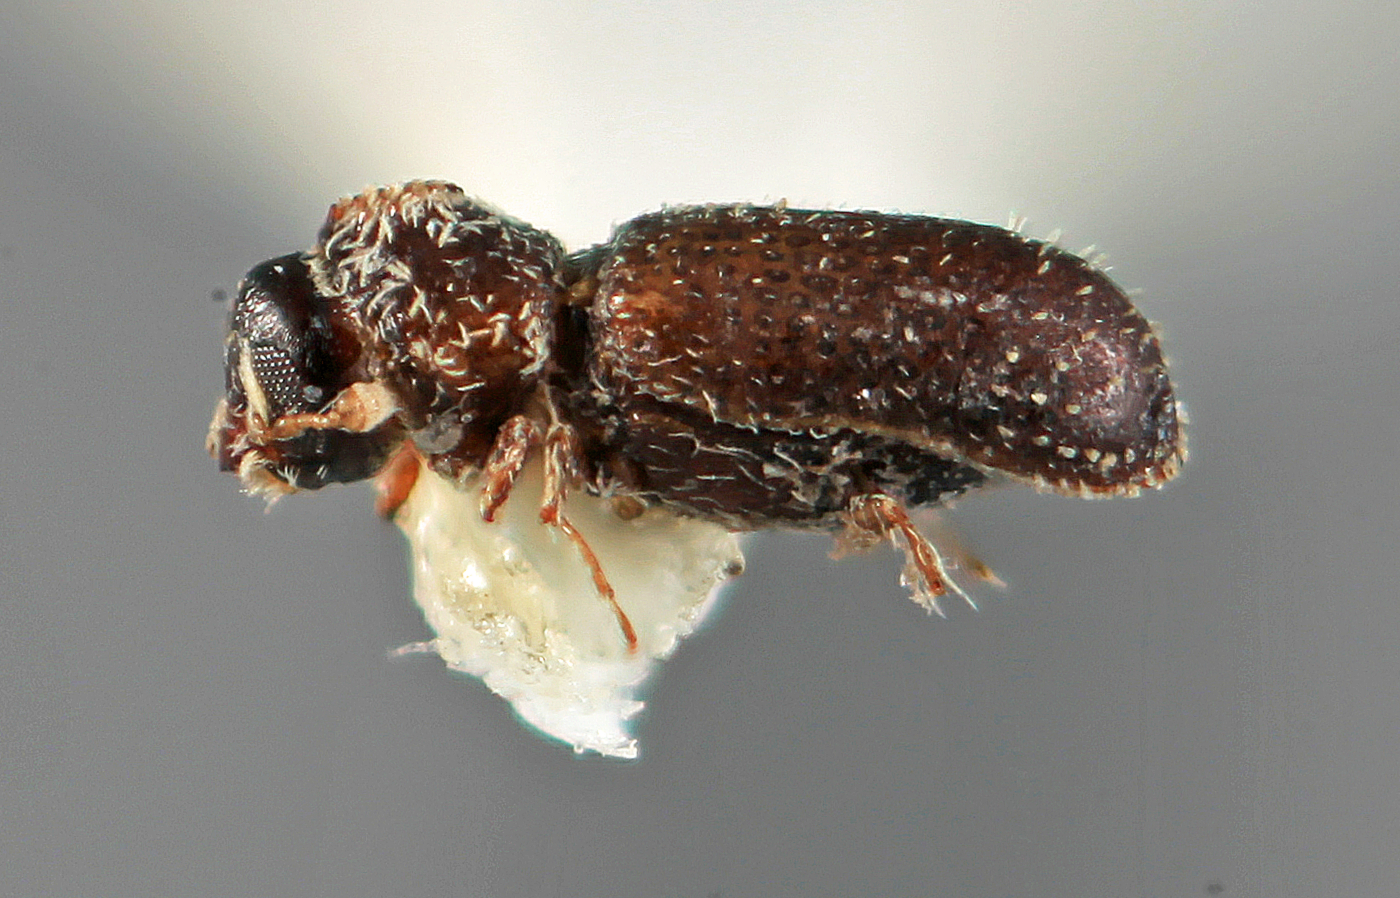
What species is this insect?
Pseudothysanoes concentralis
